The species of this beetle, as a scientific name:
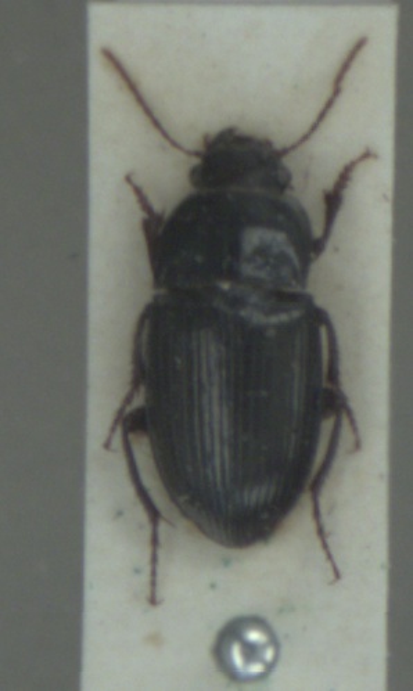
Amara consularis
